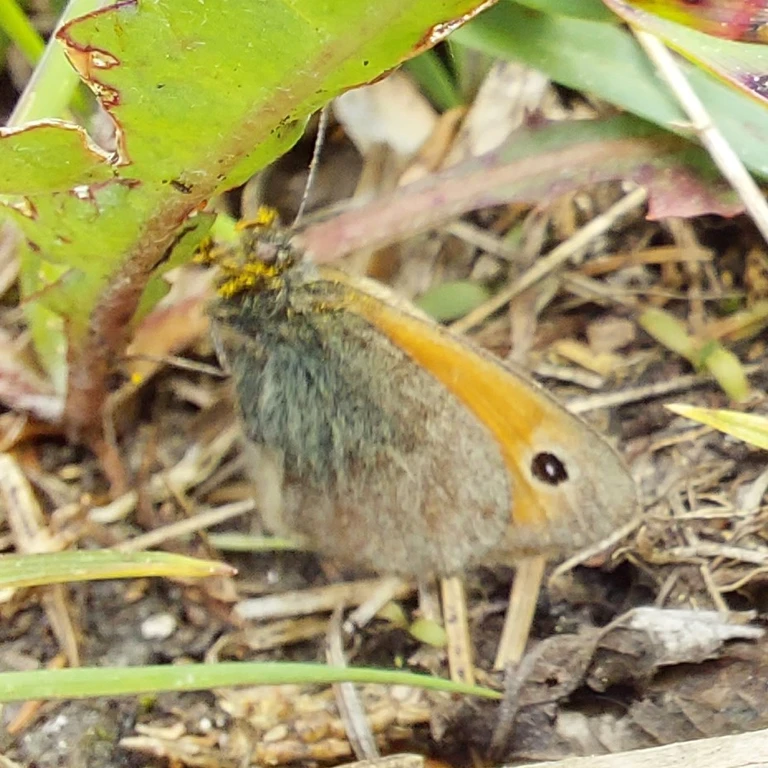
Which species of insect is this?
Coenonympha pamphilus
